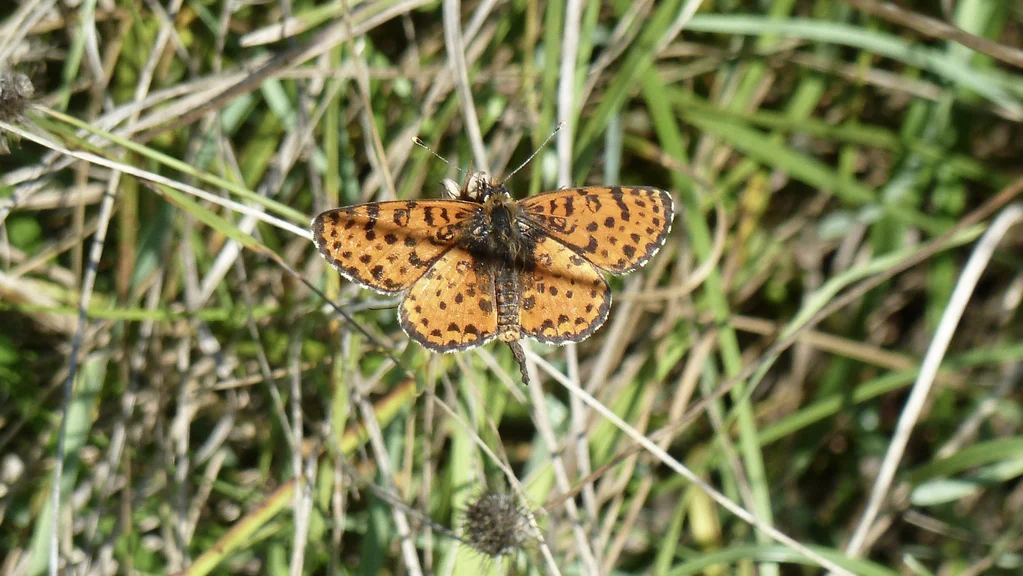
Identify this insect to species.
Melitaea didyma
